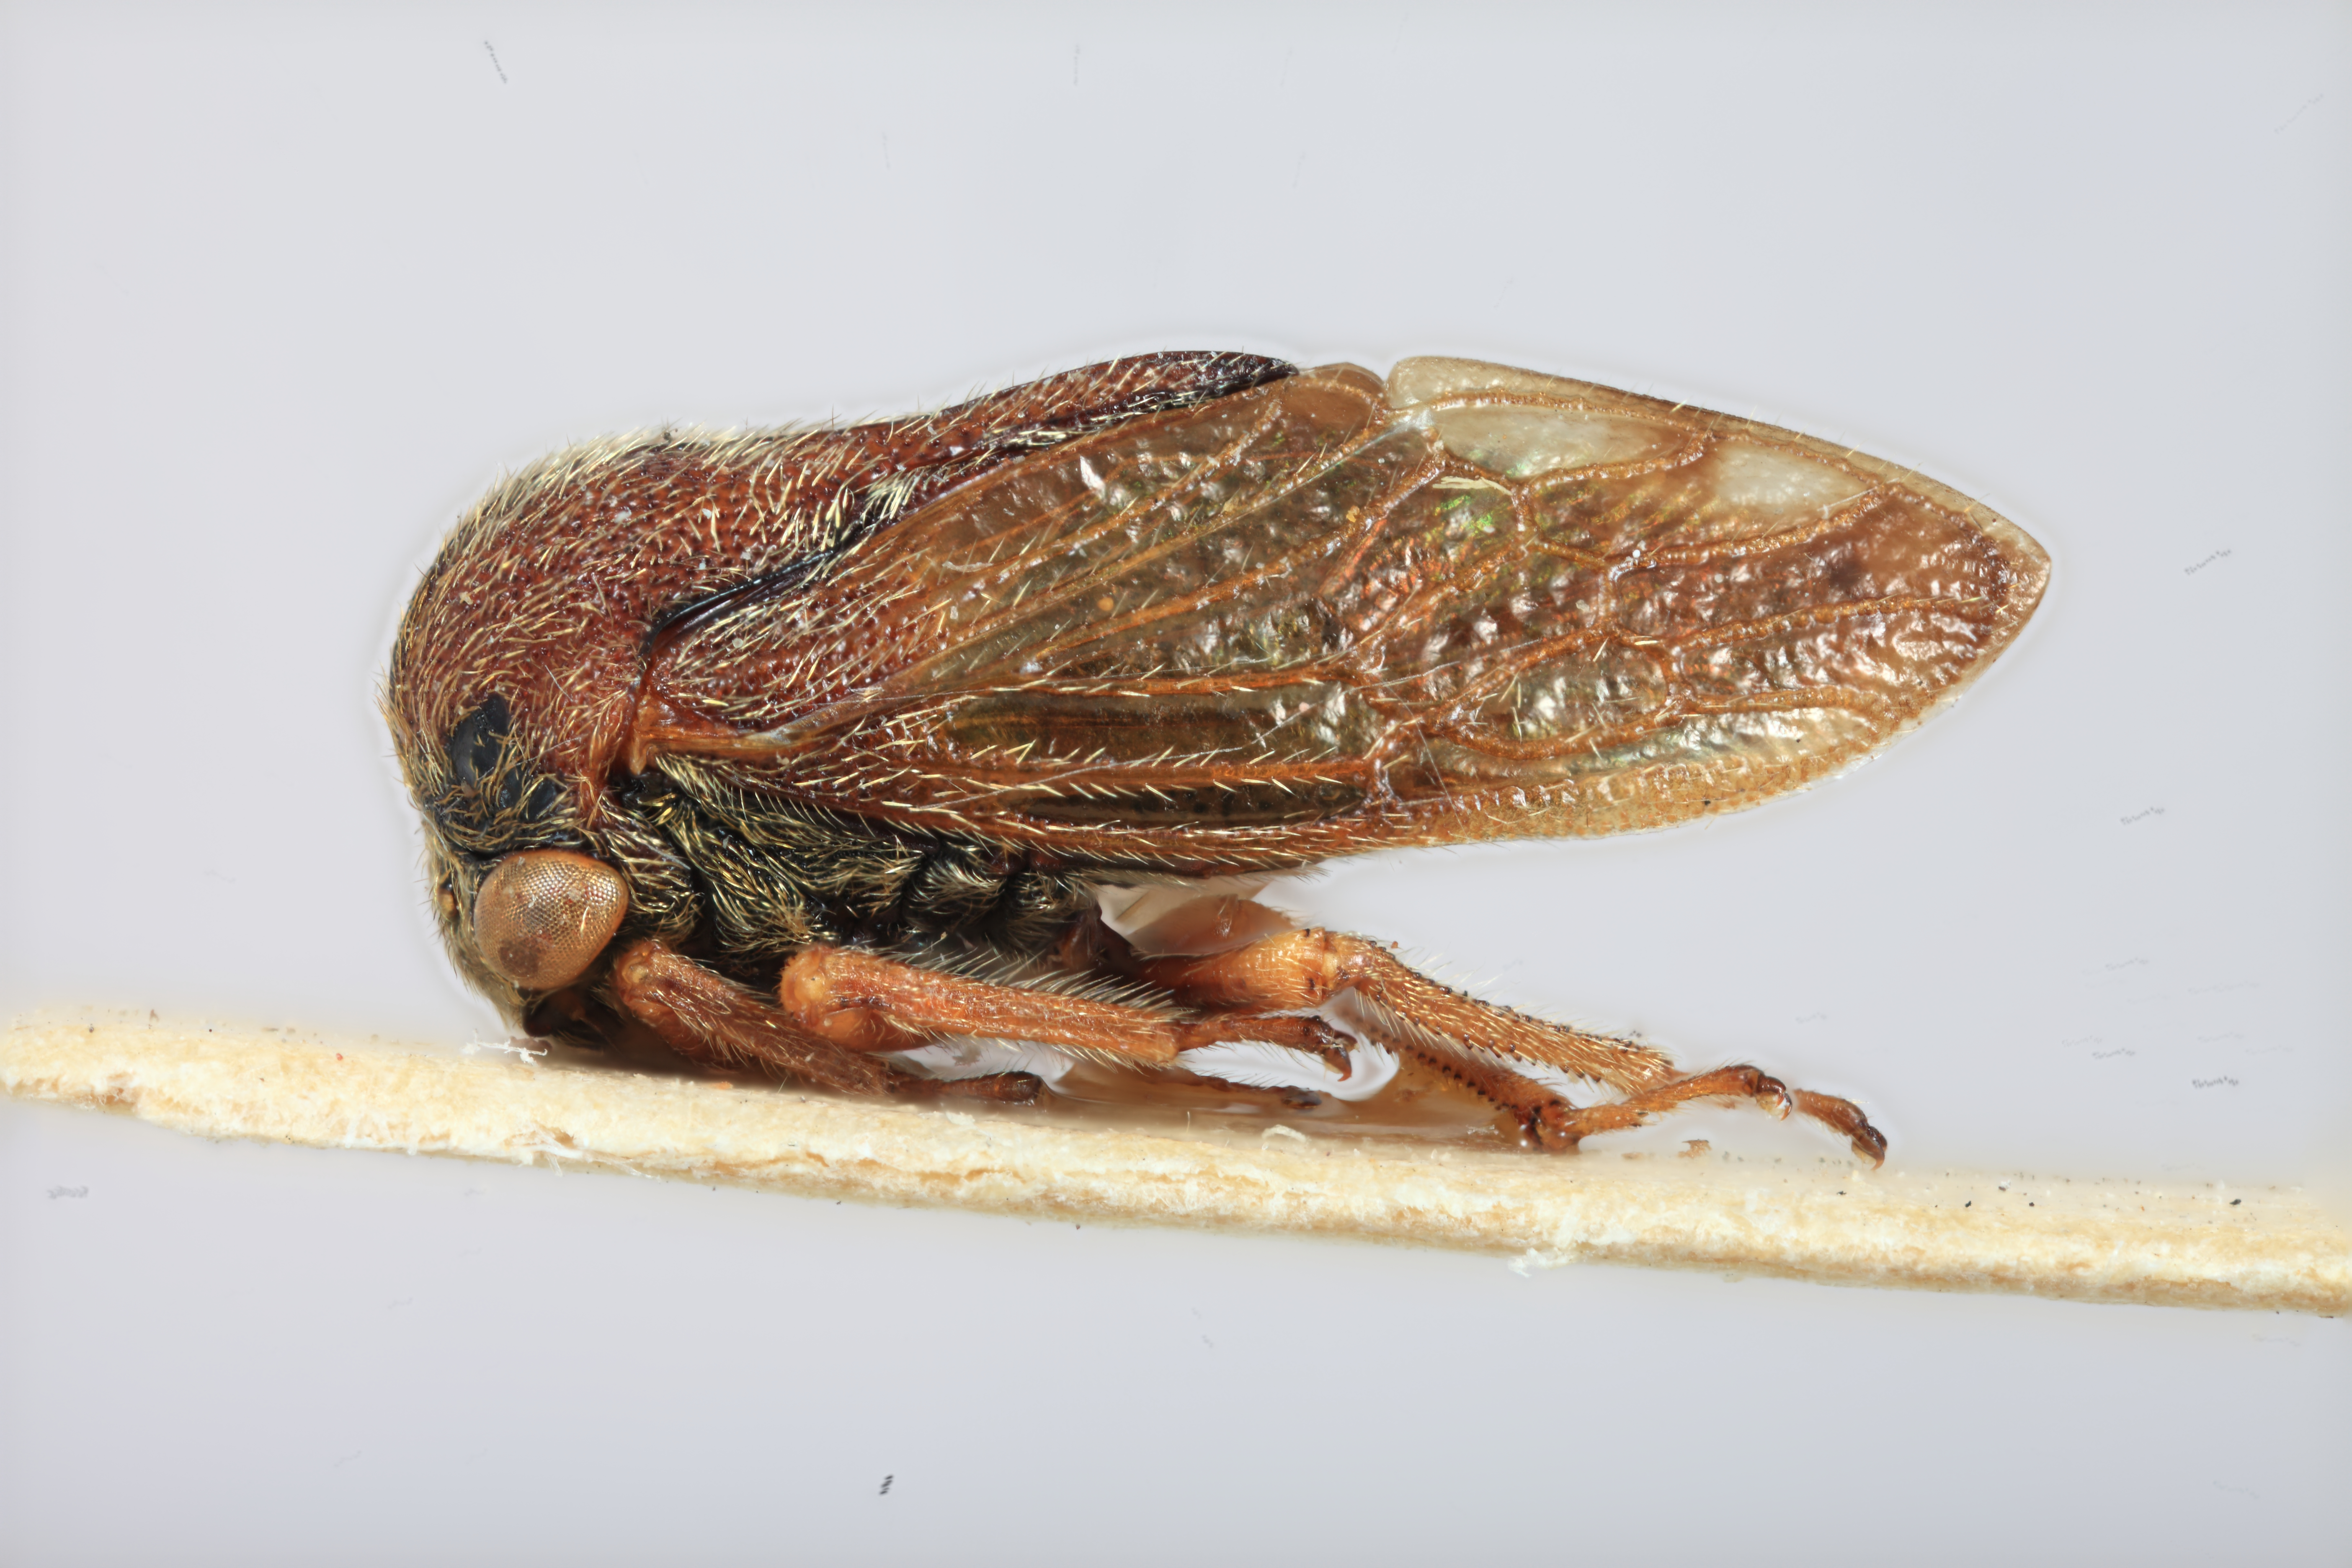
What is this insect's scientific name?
Centrotoscelus brunneus
